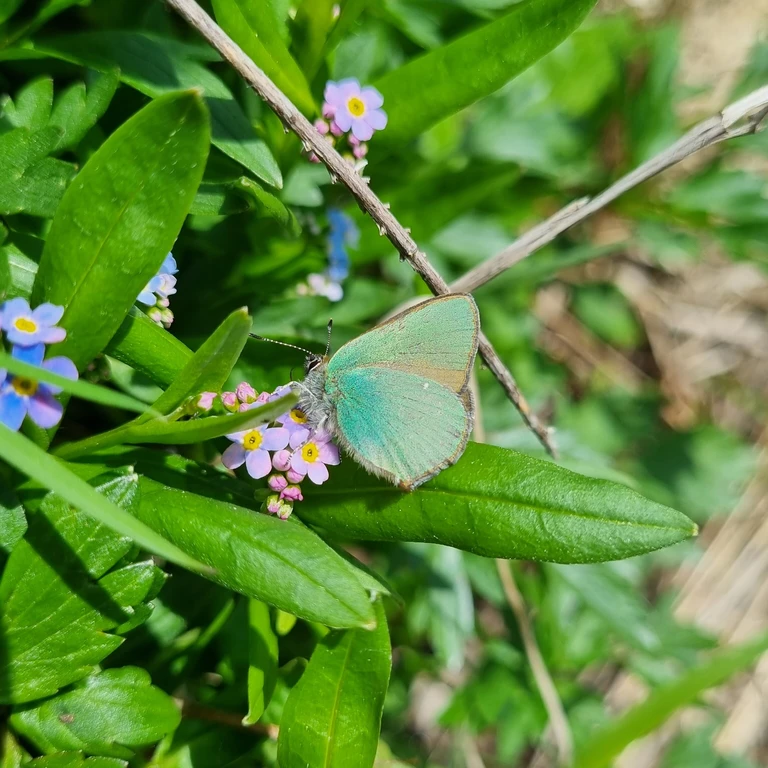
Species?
Callophrys rubi
